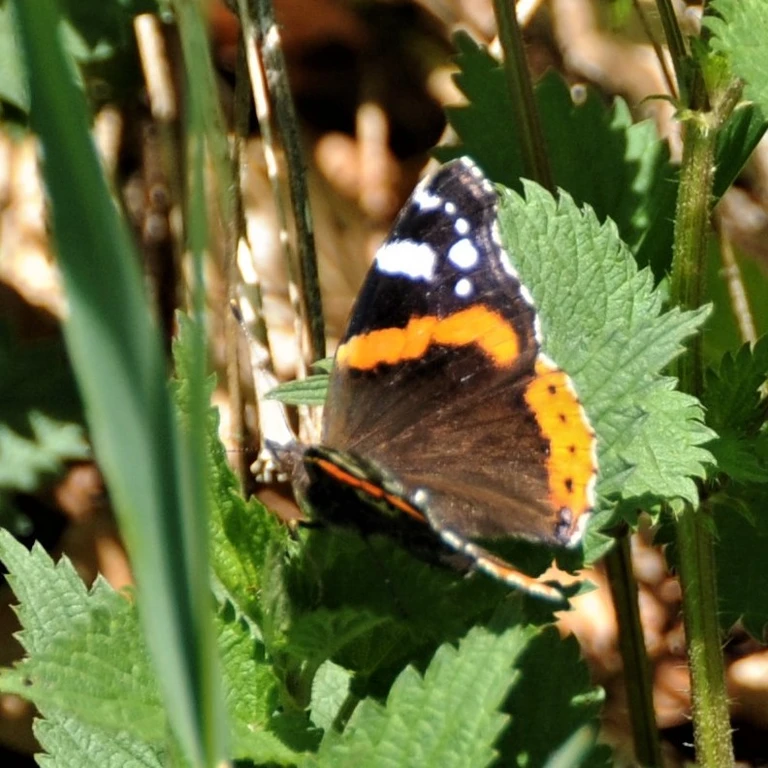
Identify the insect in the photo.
Vanessa atalanta
